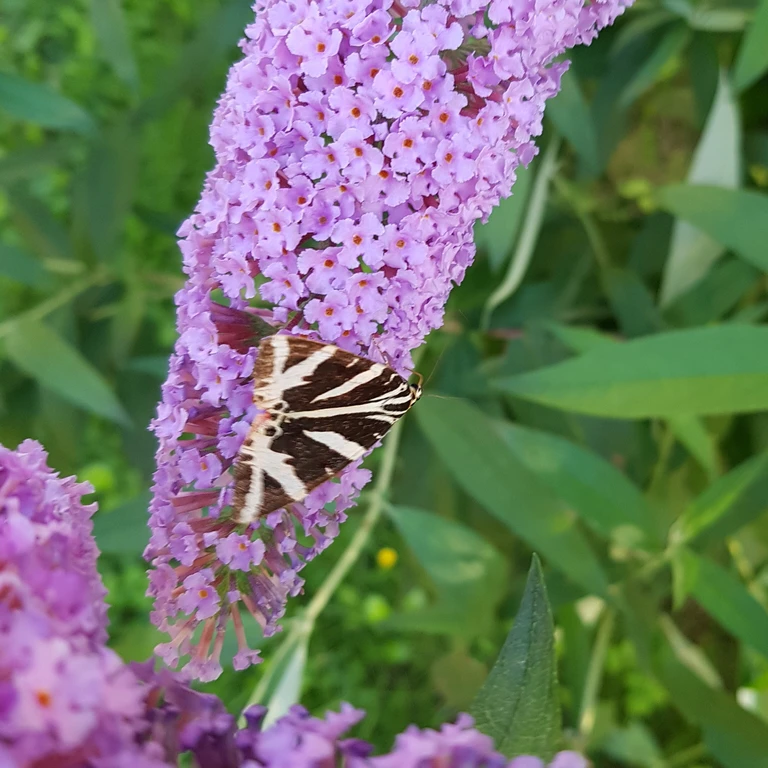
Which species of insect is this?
Euplagia quadripunctaria
